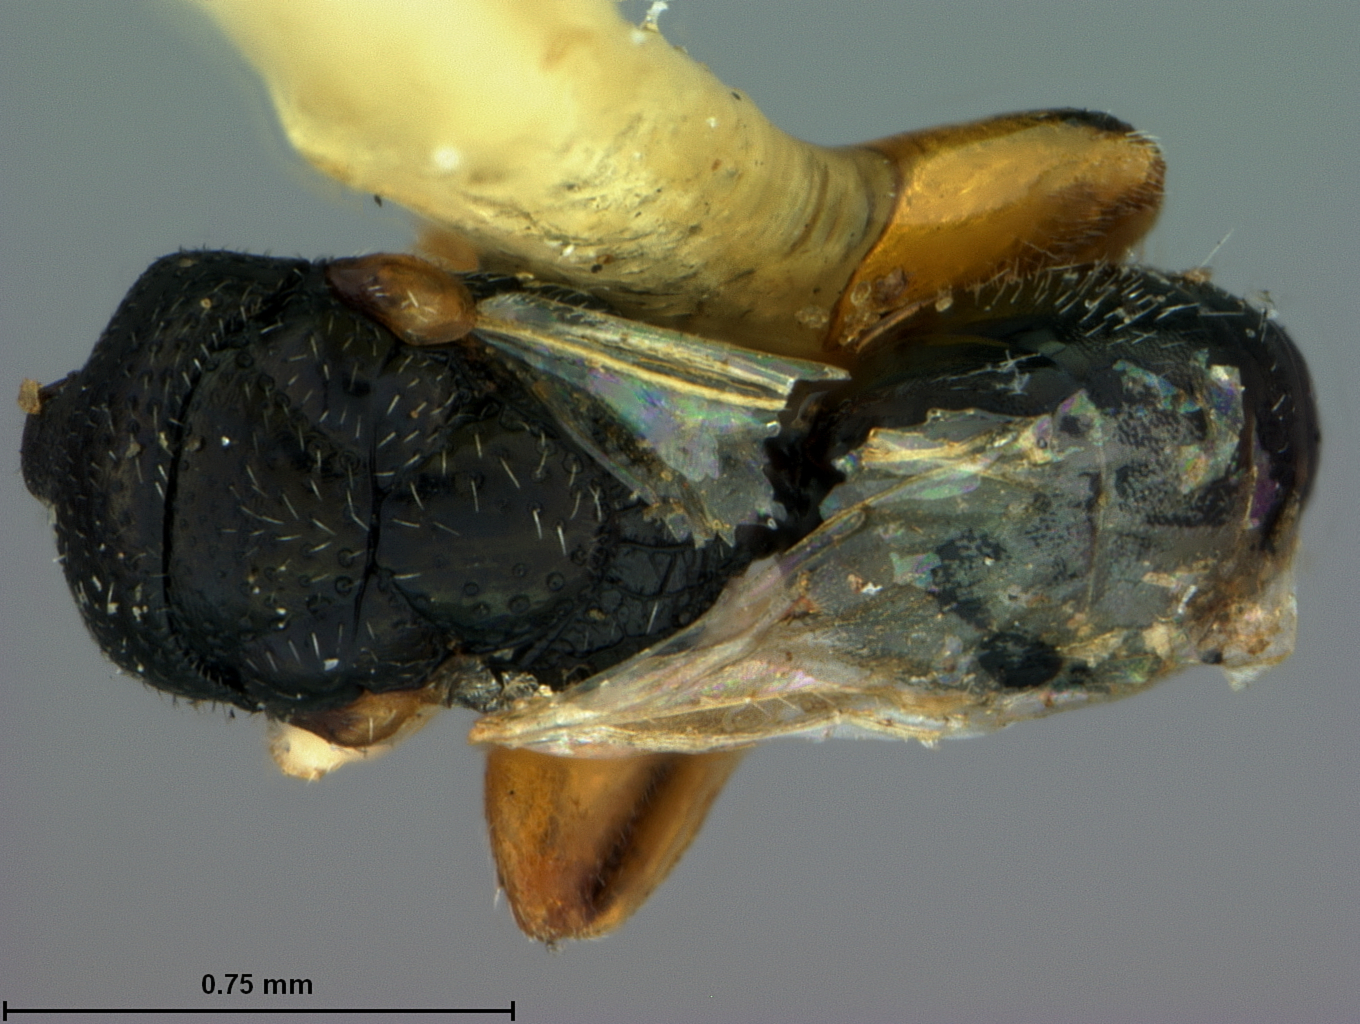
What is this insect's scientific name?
Schwarzella arizonensis
